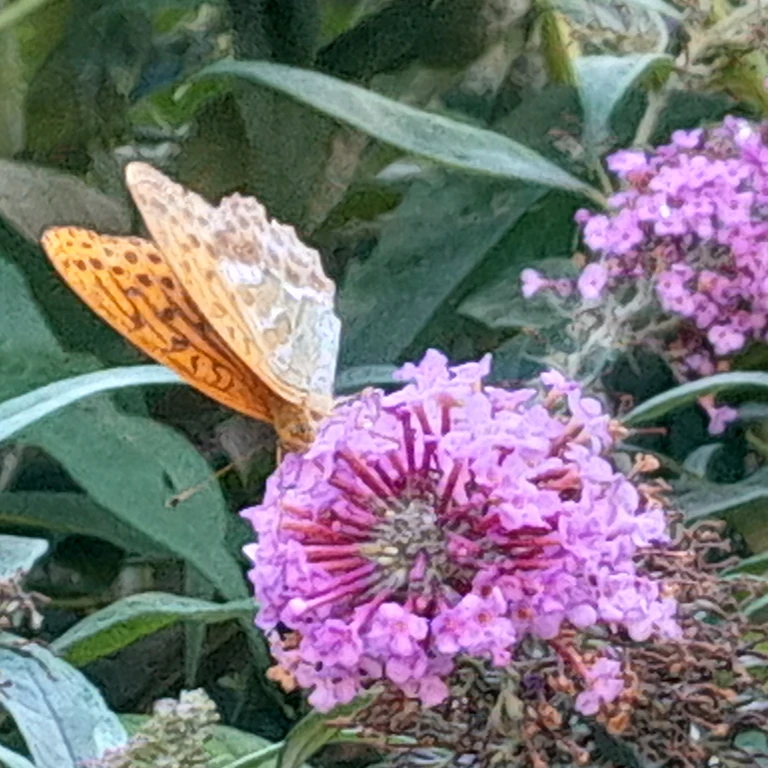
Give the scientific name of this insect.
Argynnis paphia
